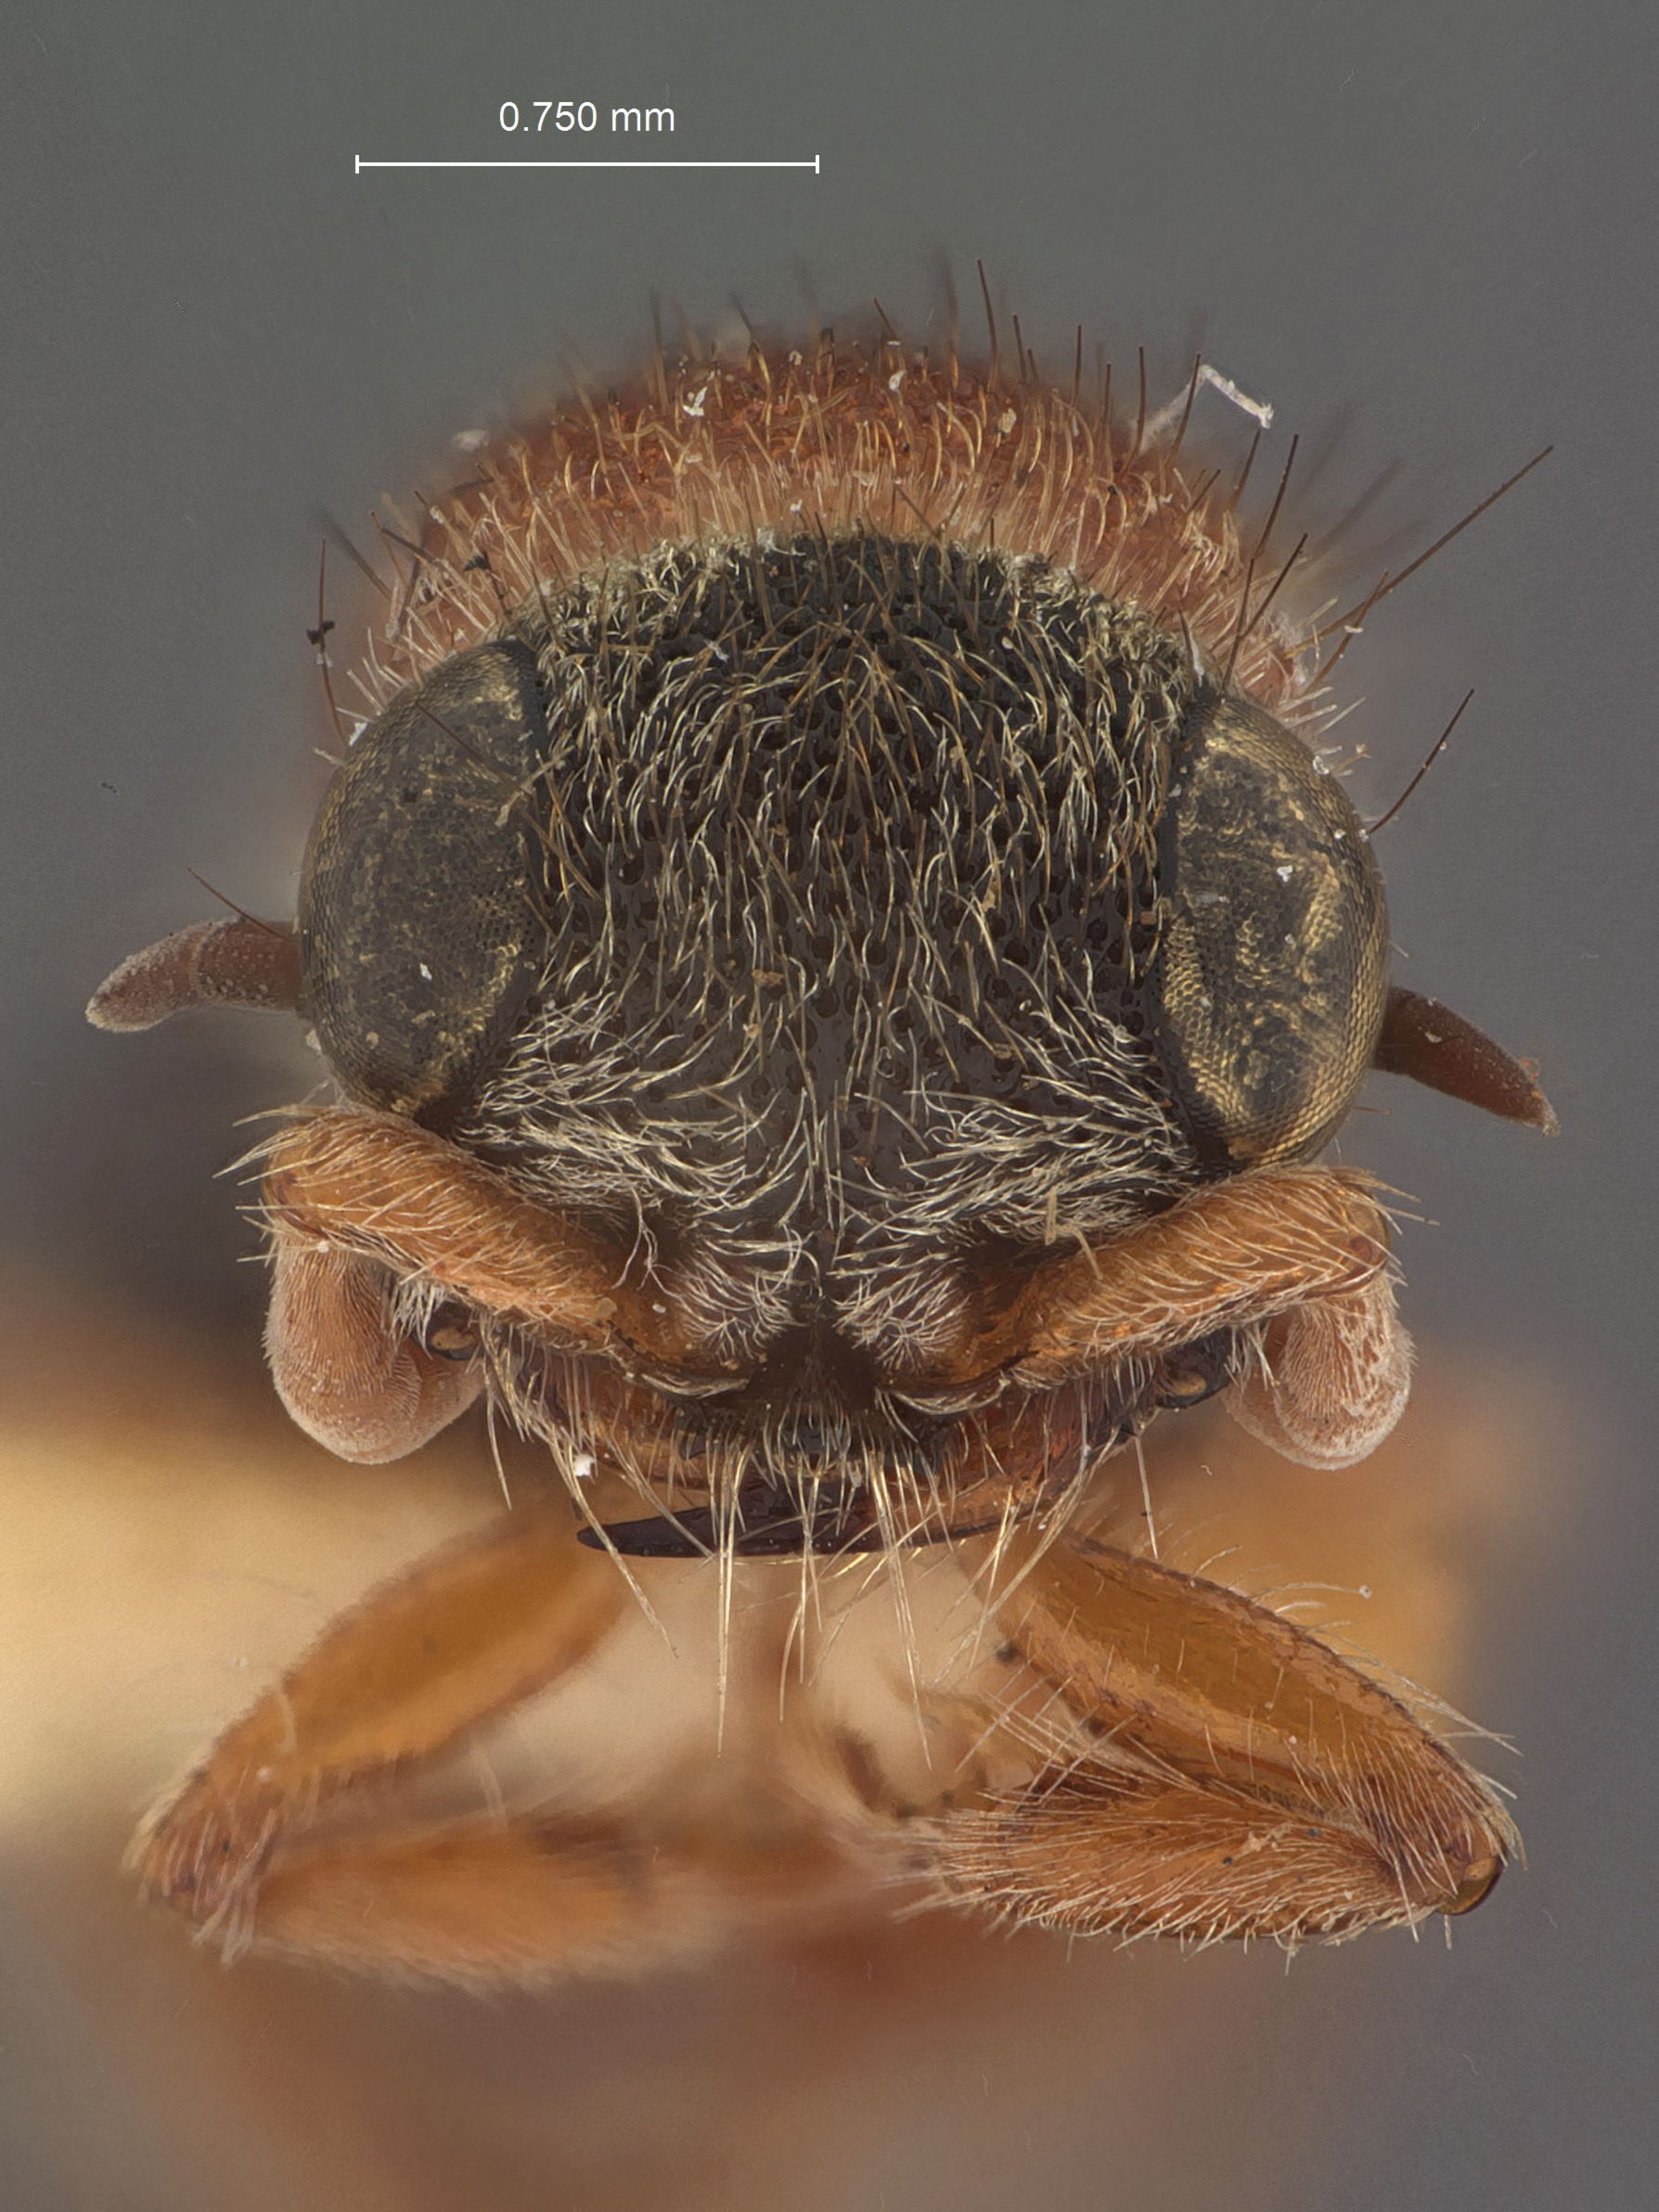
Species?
Timulla vacuna
